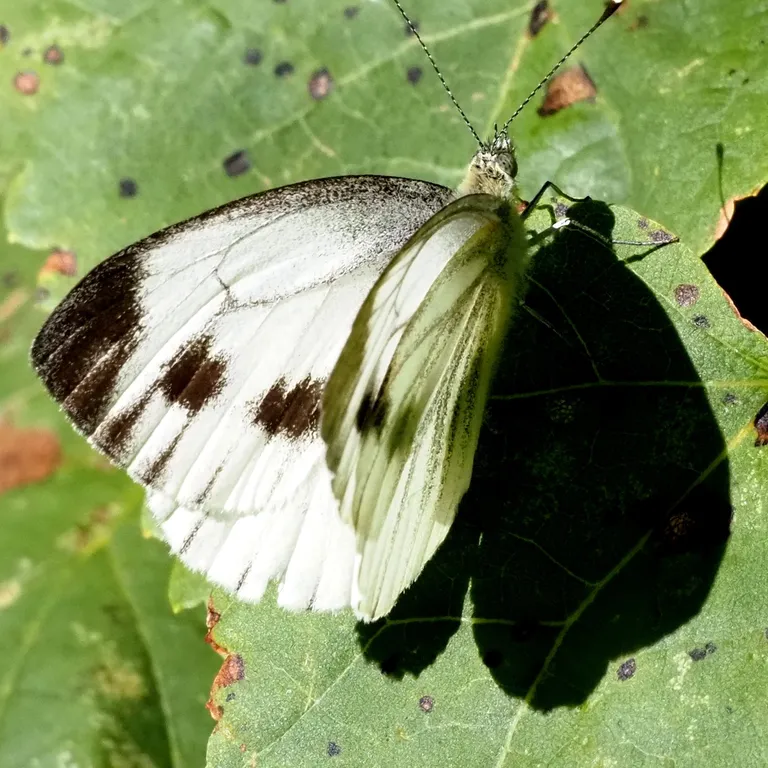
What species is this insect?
Pieris napi
